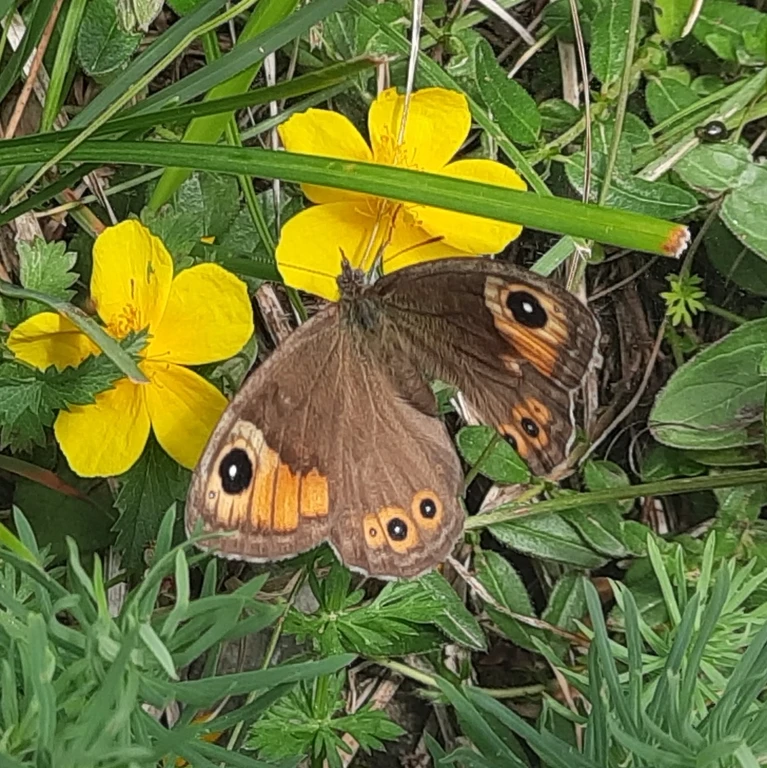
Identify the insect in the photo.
Lasiommata maera (also Pararge maera)
